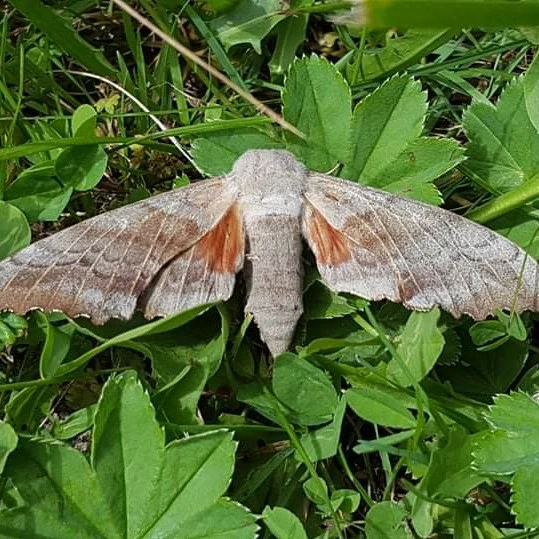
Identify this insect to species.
Laothoe populi
